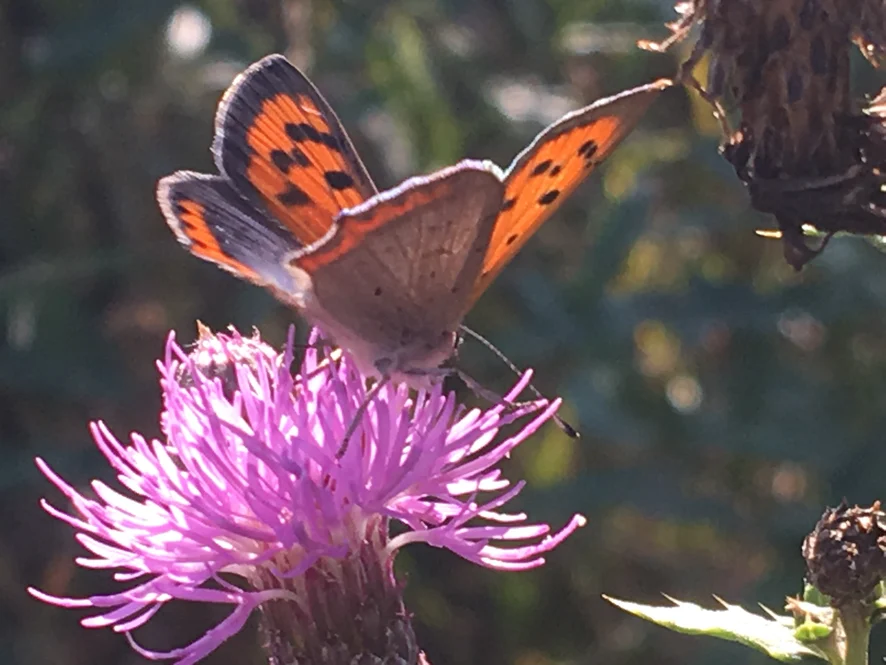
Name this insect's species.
Lycaena phlaeas
